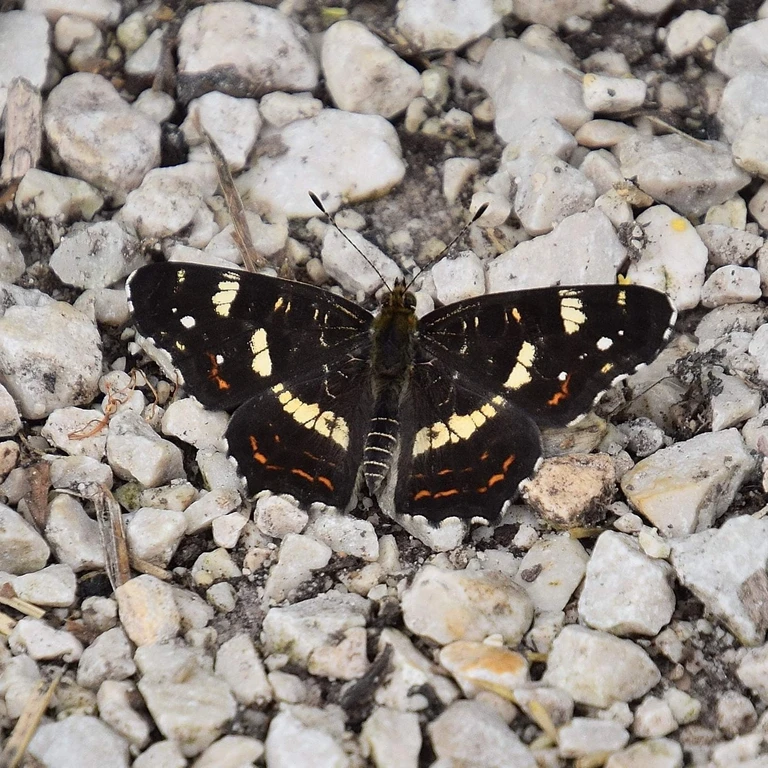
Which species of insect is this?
Araschnia levana
